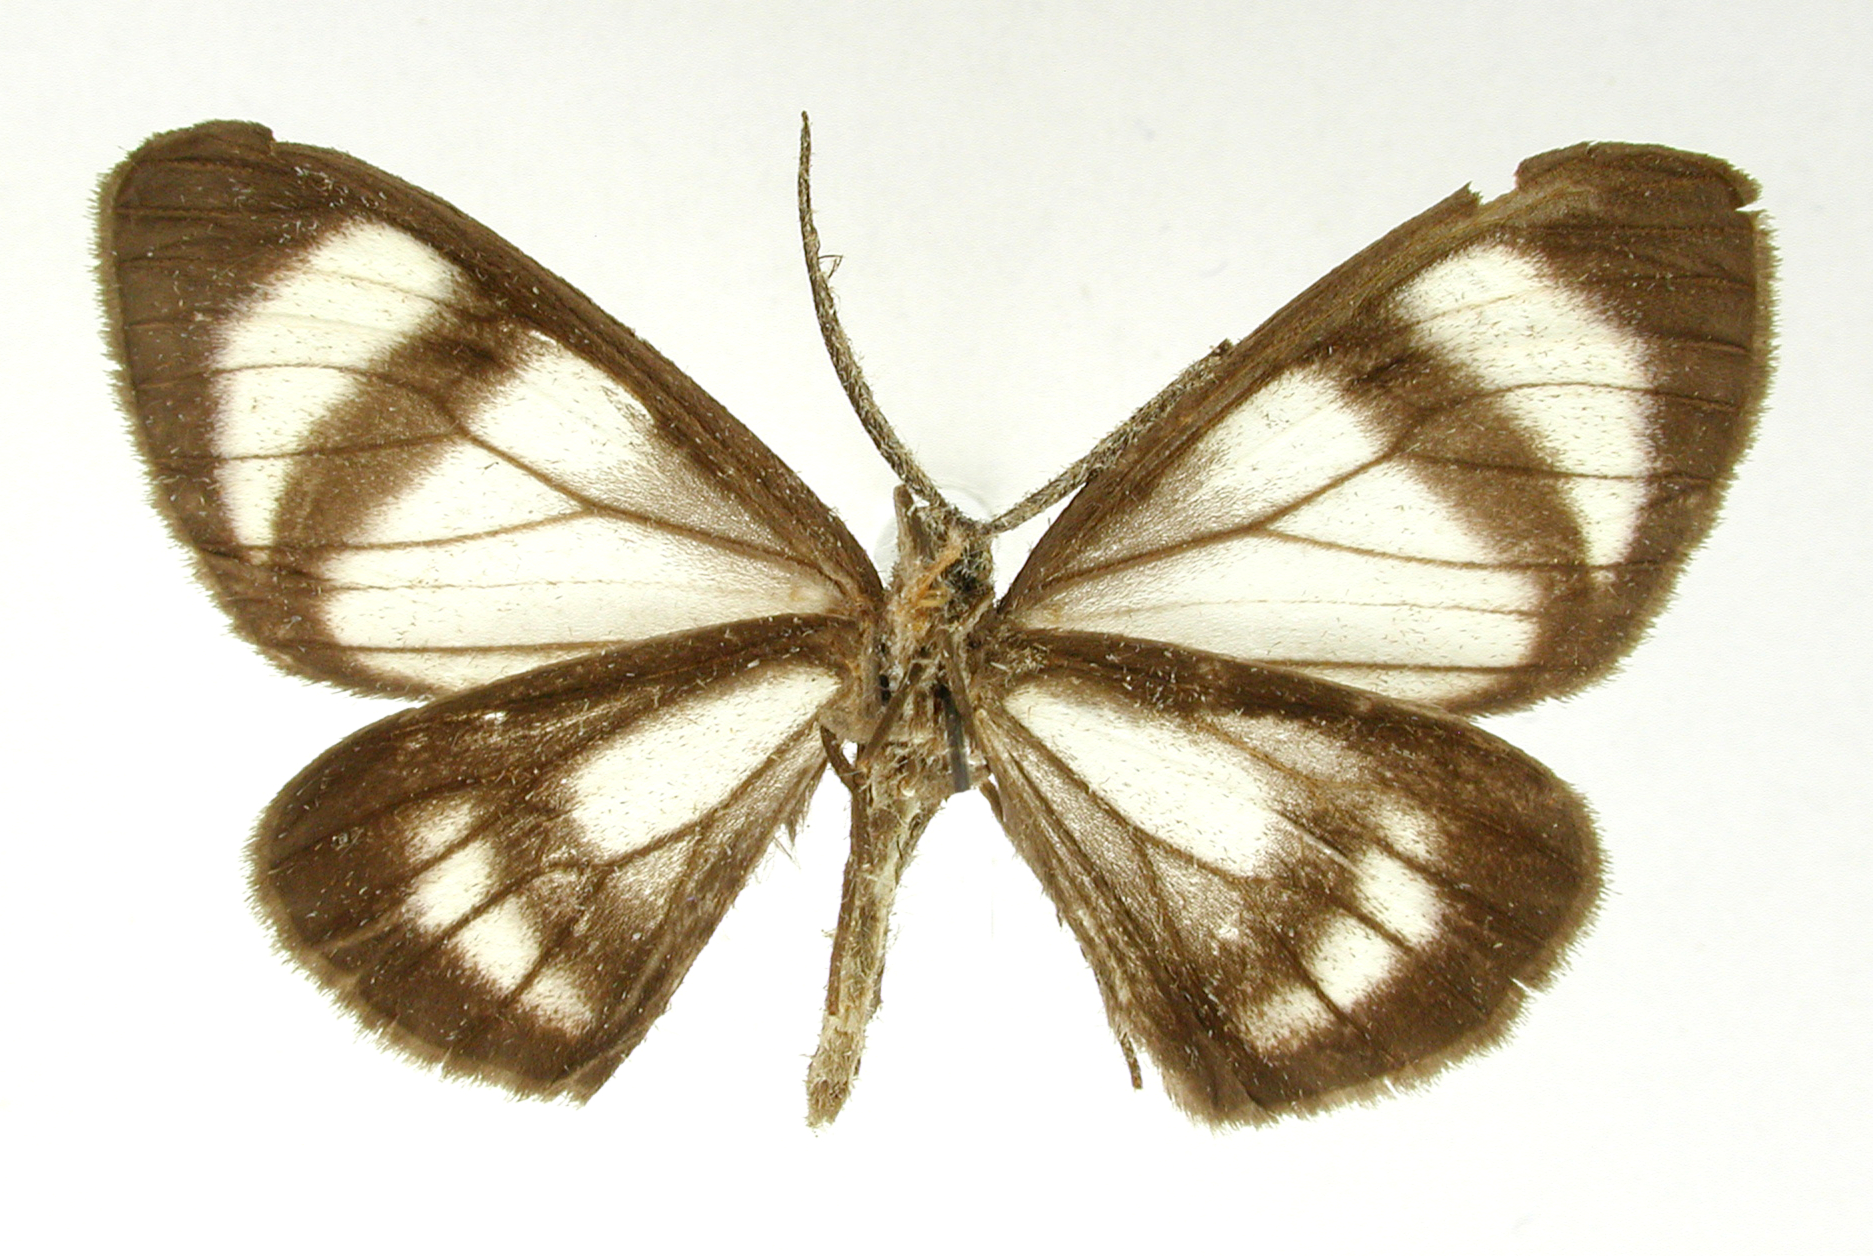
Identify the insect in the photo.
Hyalopola fumibasis
